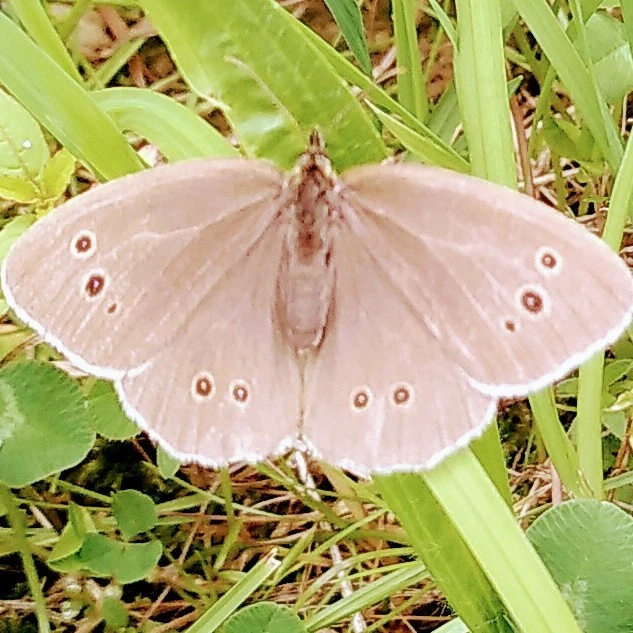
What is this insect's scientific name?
Aphantopus hyperantus
